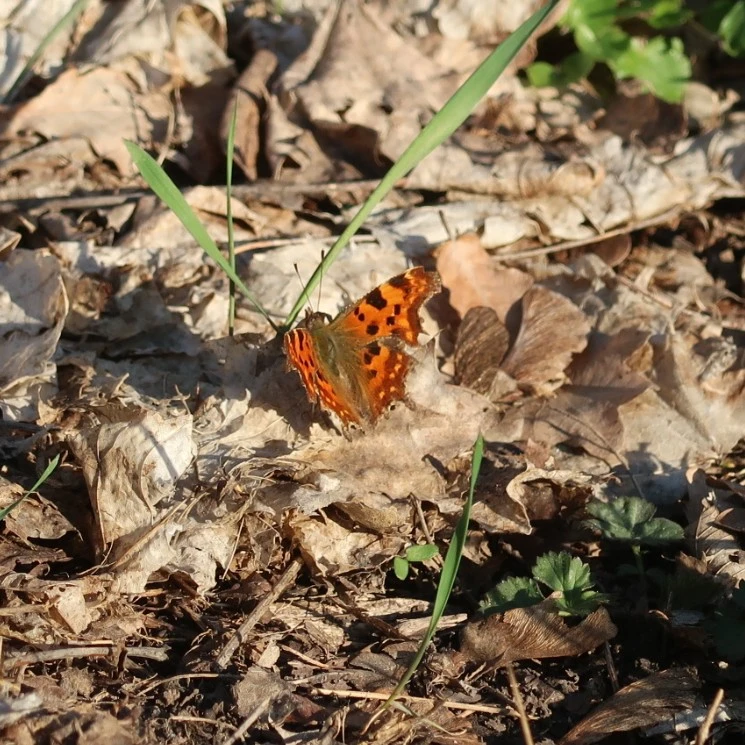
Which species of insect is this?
Polygonia c-album
